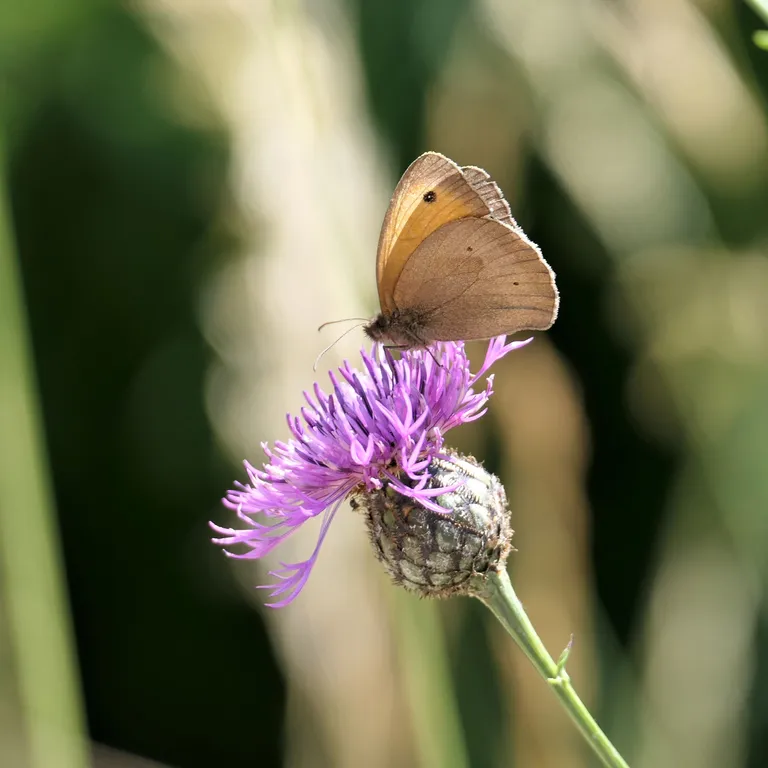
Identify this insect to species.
Maniola jurtina
